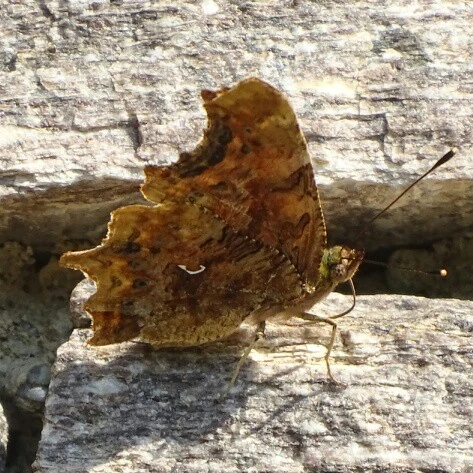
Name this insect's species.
Polygonia c-album
